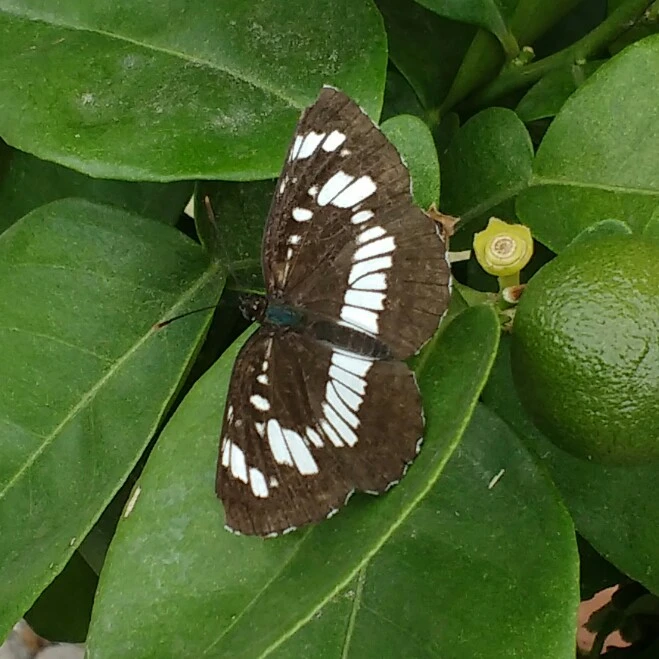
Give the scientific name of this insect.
Neptis rivularis
